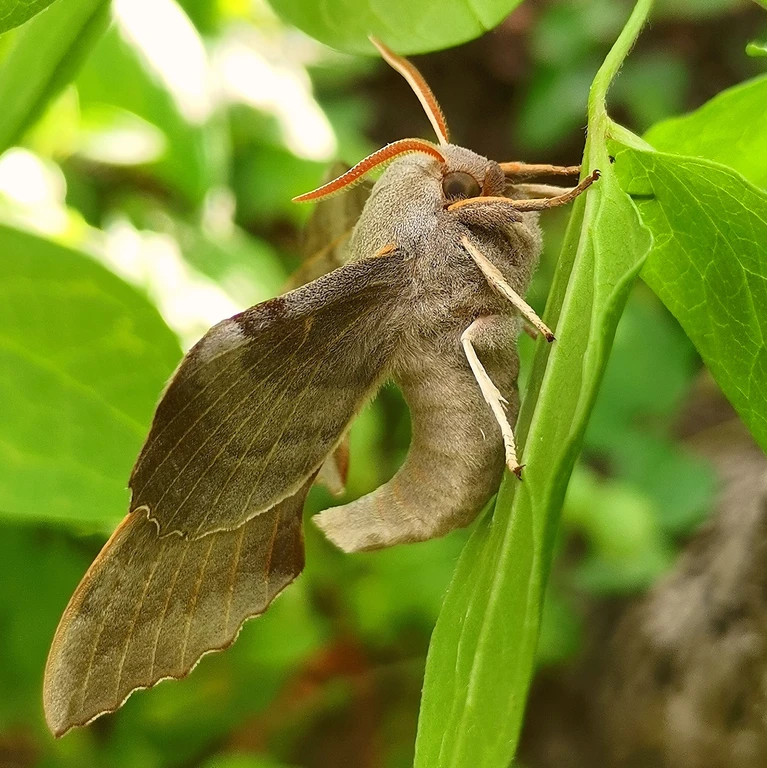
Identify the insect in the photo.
Laothoe populi
